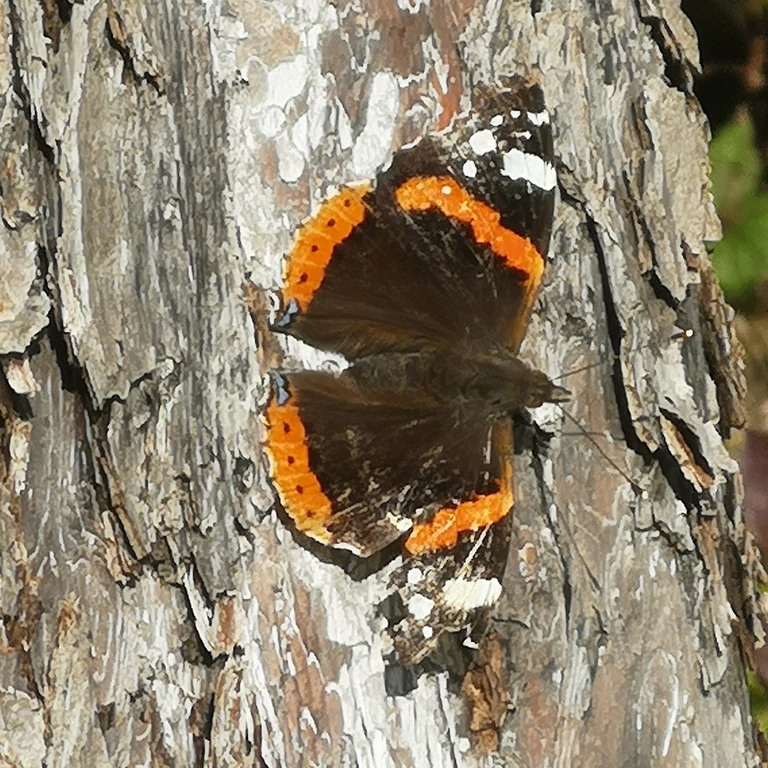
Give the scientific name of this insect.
Vanessa atalanta
